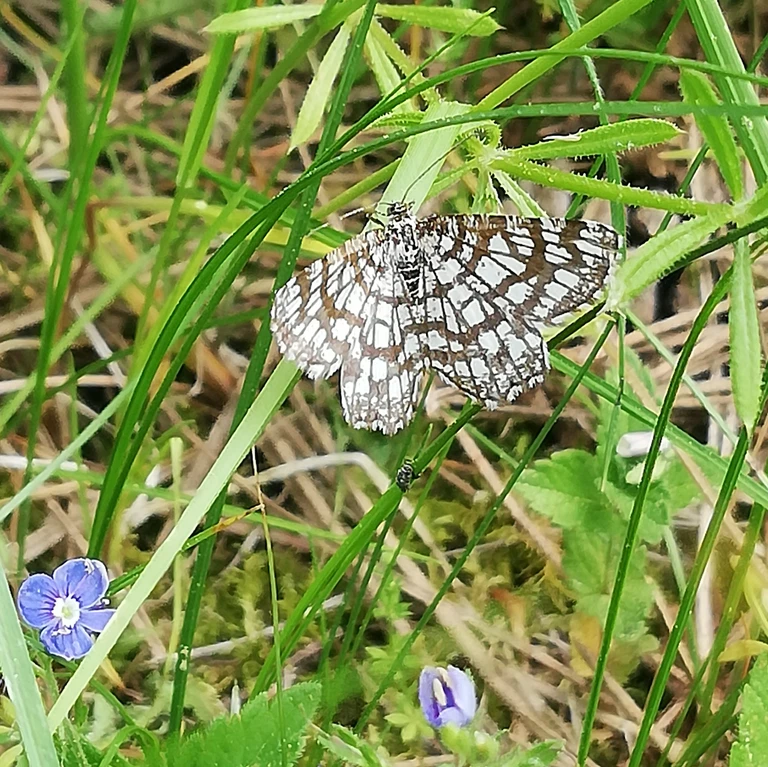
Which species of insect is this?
Chiasmia clathrata
